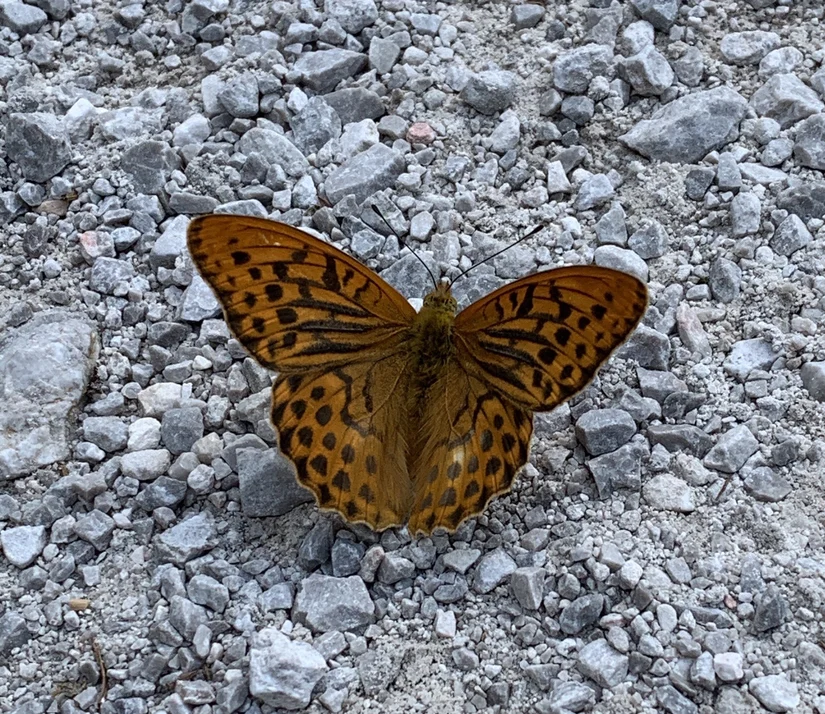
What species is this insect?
Argynnis paphia
